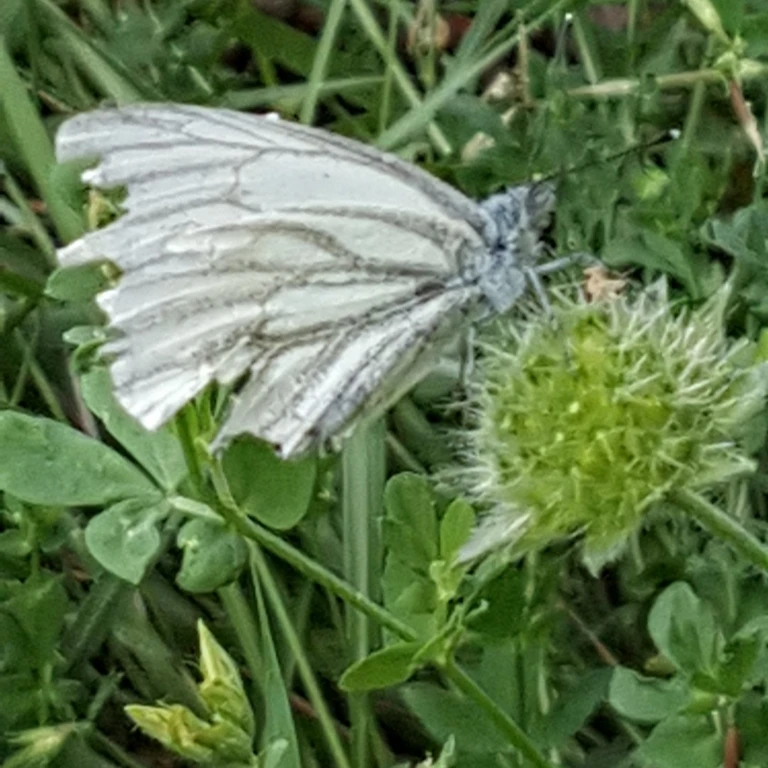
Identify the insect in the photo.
Pieris napi
